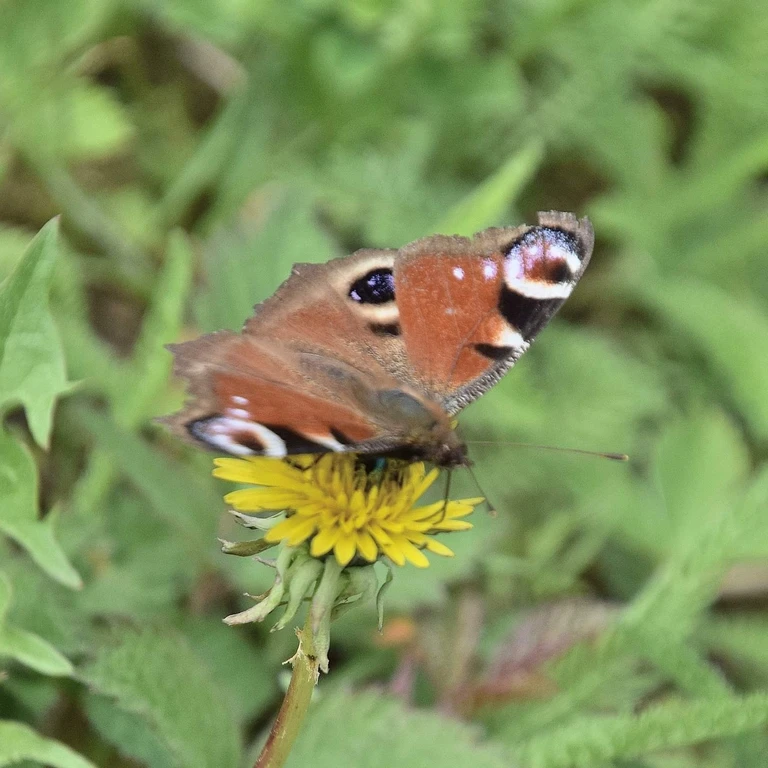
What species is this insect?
Aglais io
